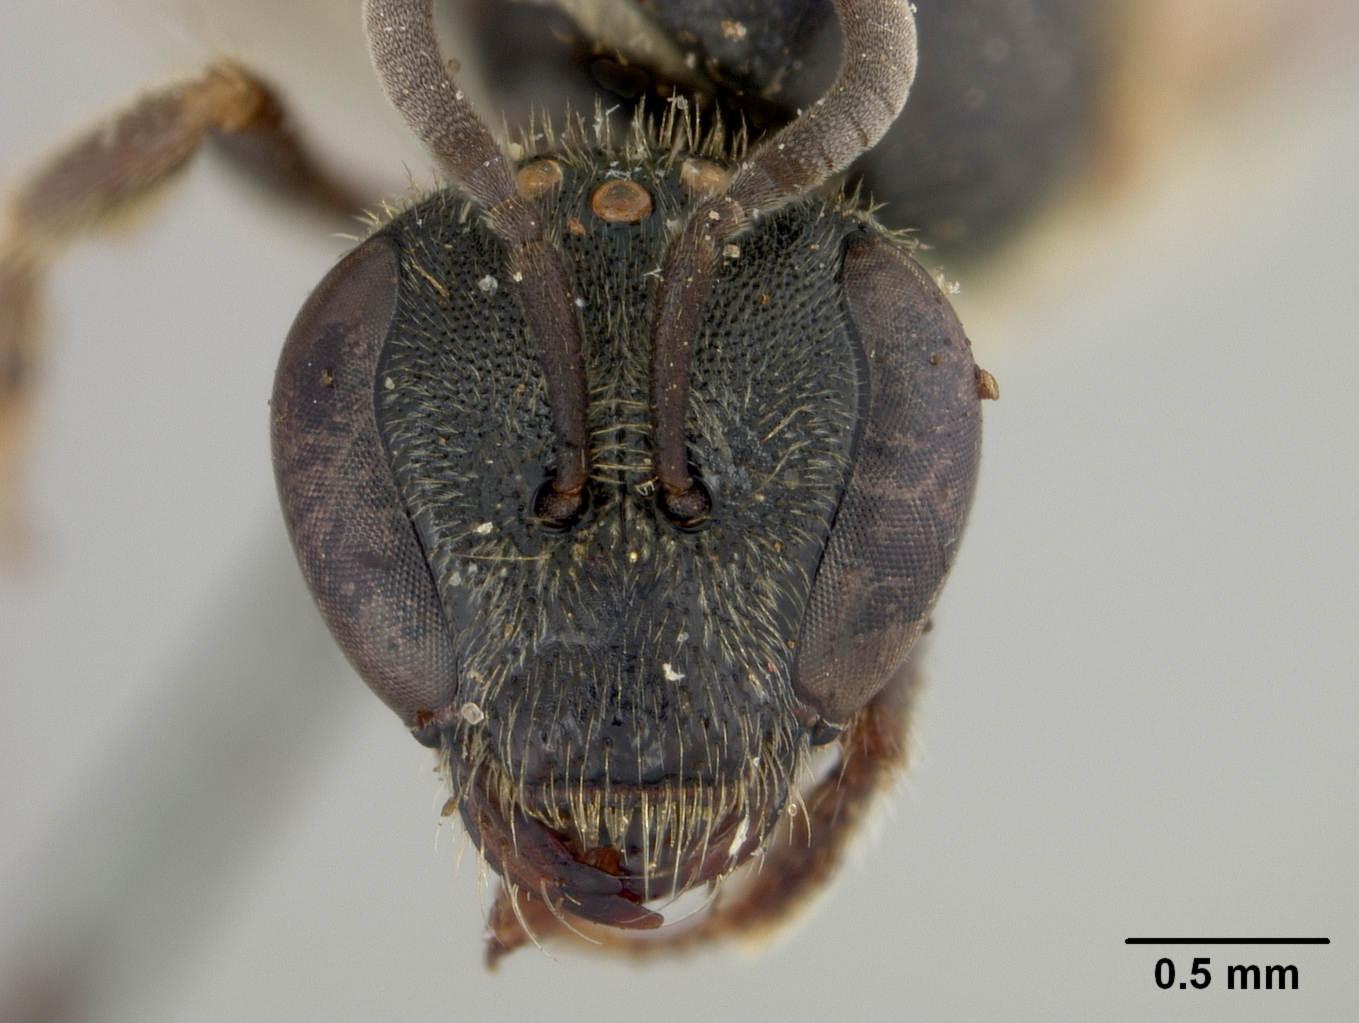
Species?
Halictus fulvovittatus
